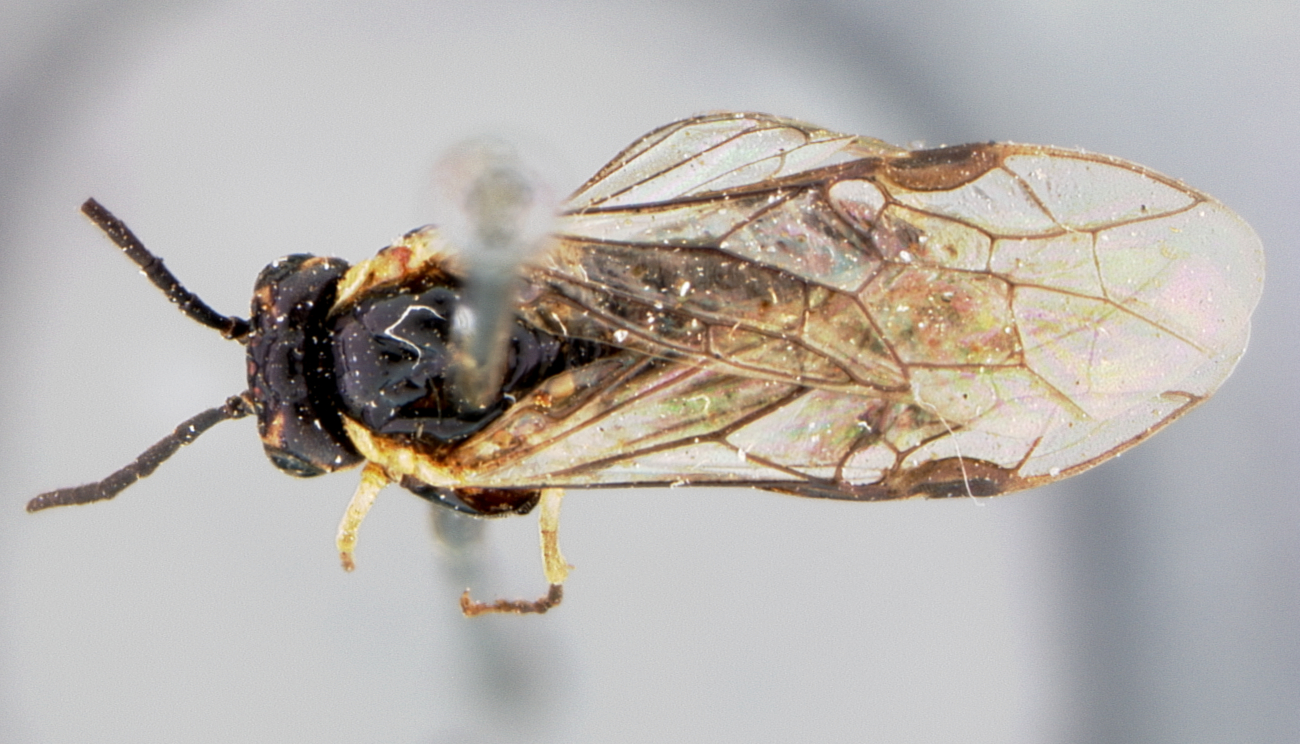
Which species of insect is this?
Eriocampidea arizonensis
